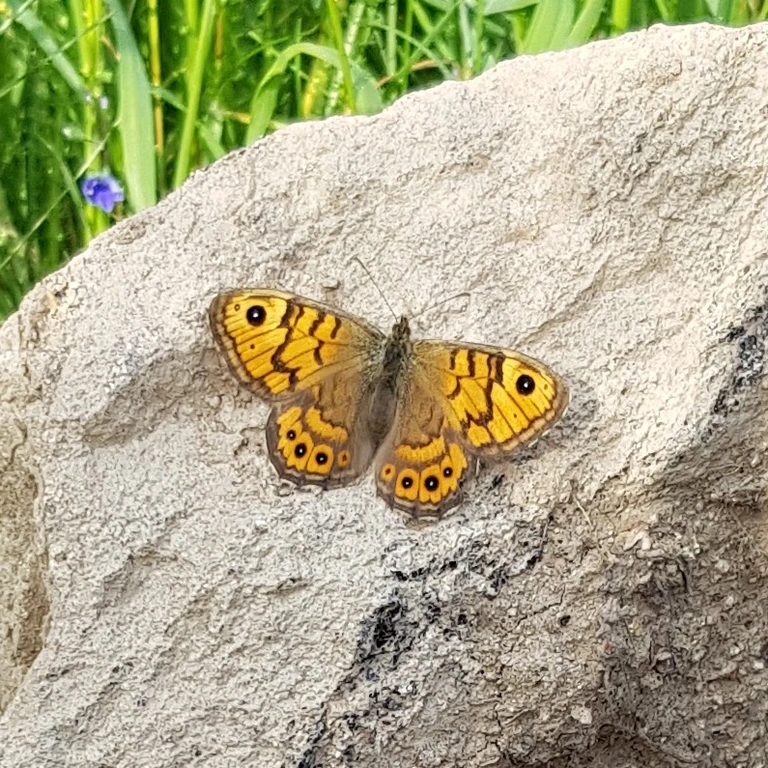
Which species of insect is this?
Lasiommata megera (also Pararge megera)
